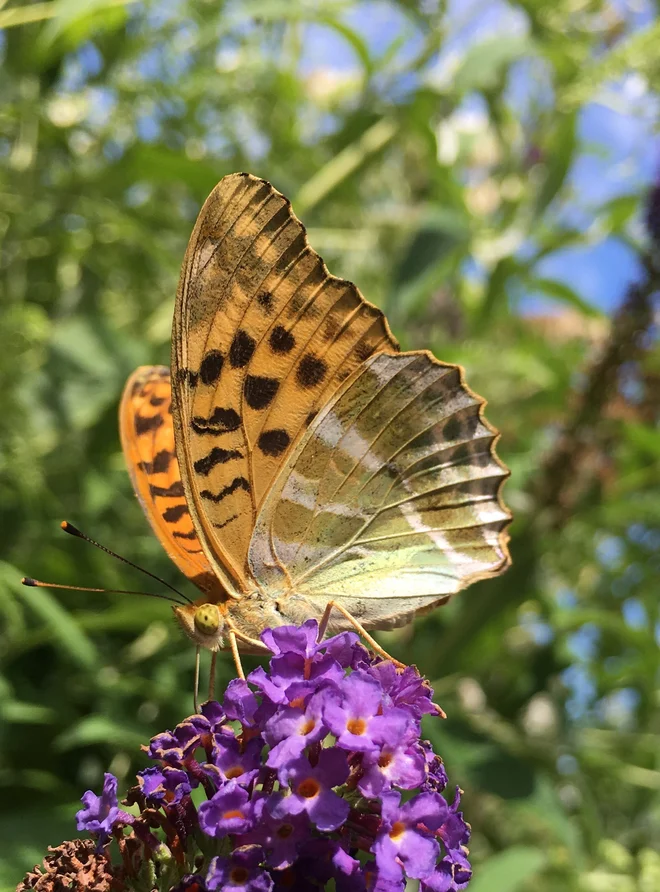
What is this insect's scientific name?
Argynnis paphia
